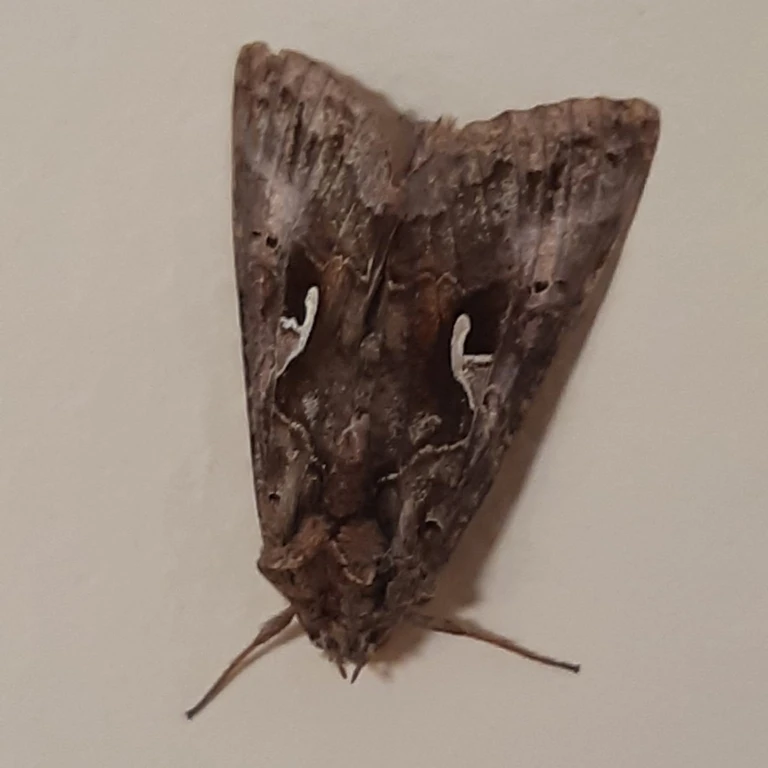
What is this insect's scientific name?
Autographa gamma
